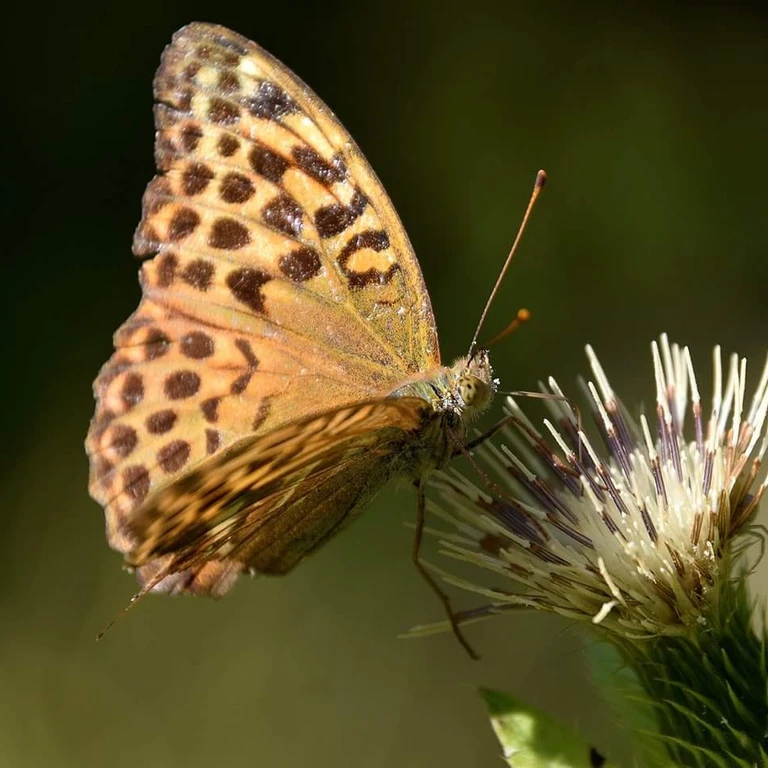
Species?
Argynnis paphia
